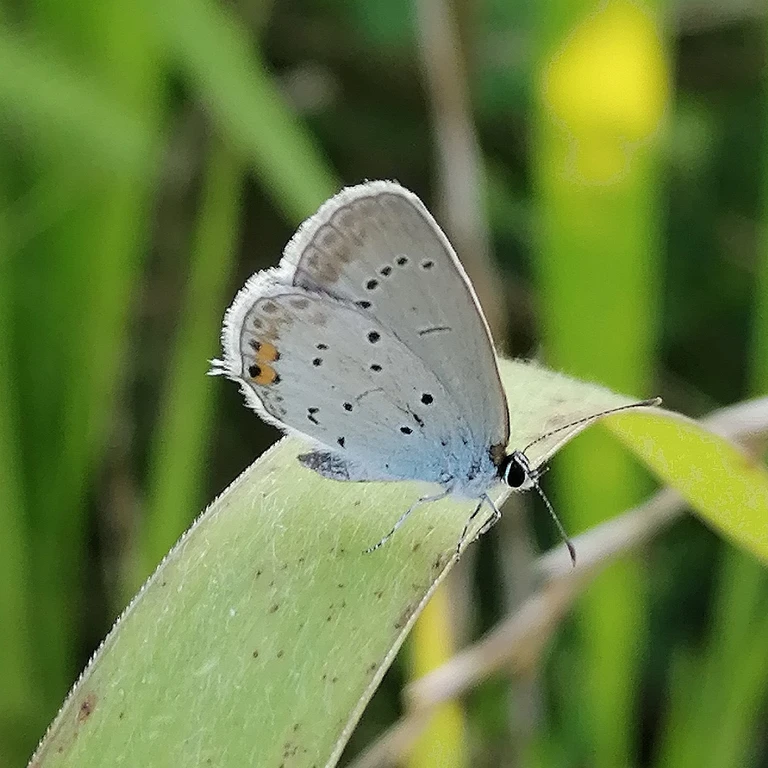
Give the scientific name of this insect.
Cupido argiades (also Elkalyce argiades)
